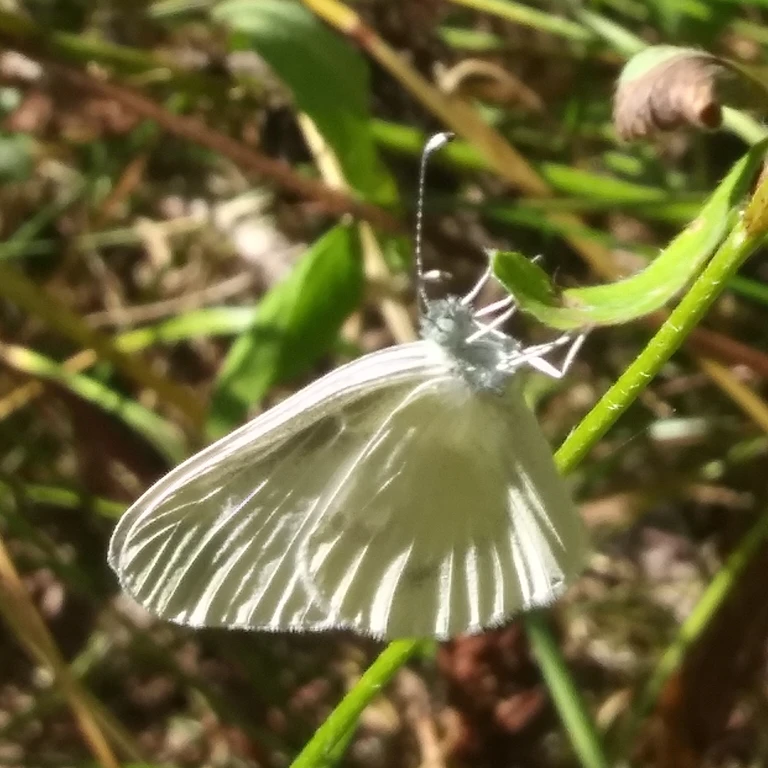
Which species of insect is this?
Leptidea sinapis/juvernica
